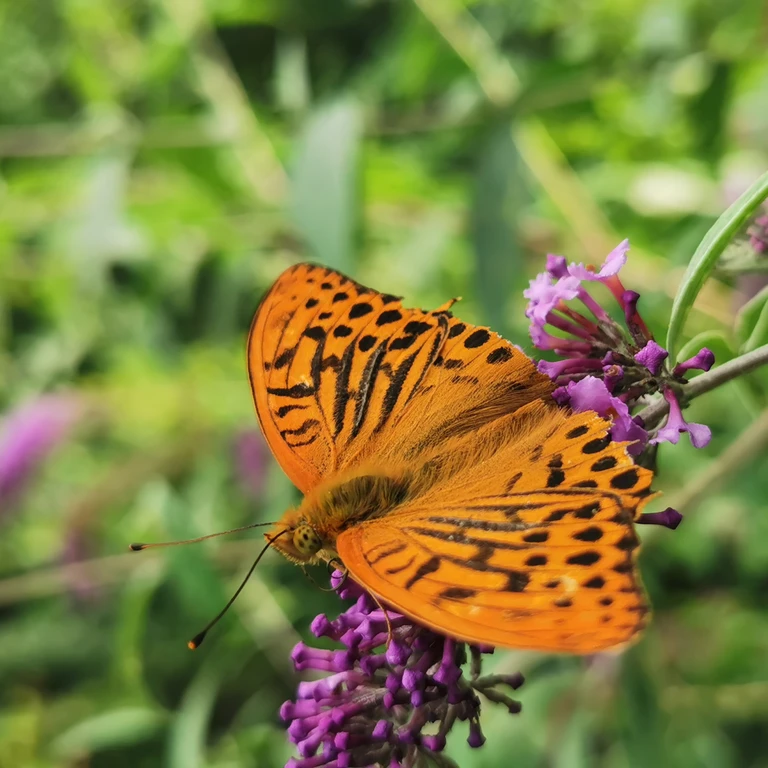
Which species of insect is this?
Argynnis paphia
